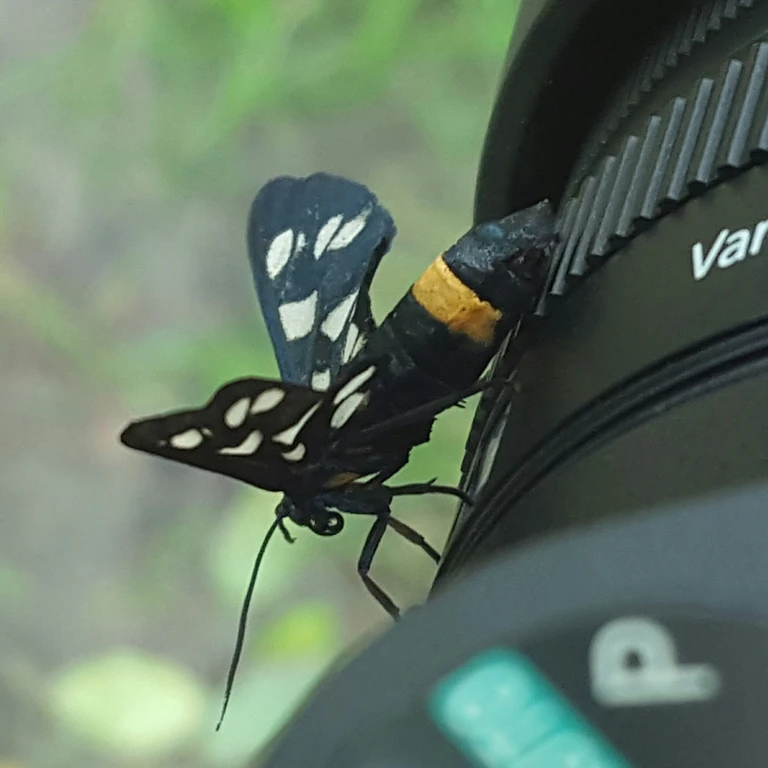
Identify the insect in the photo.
Amata phegea
